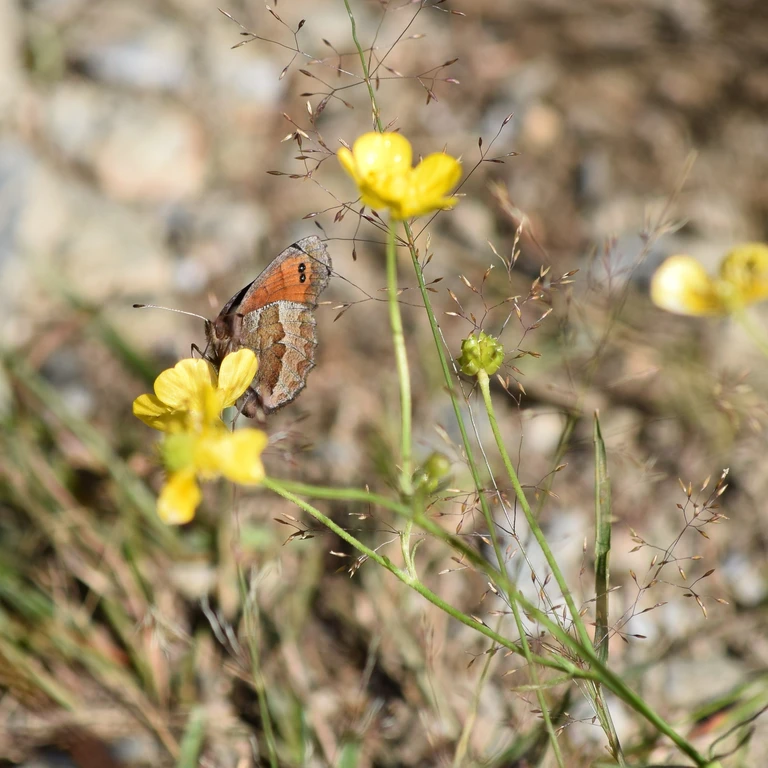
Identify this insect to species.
Erebia pronoe
